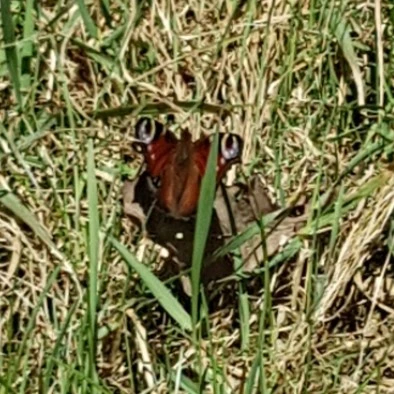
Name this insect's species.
Aglais io
